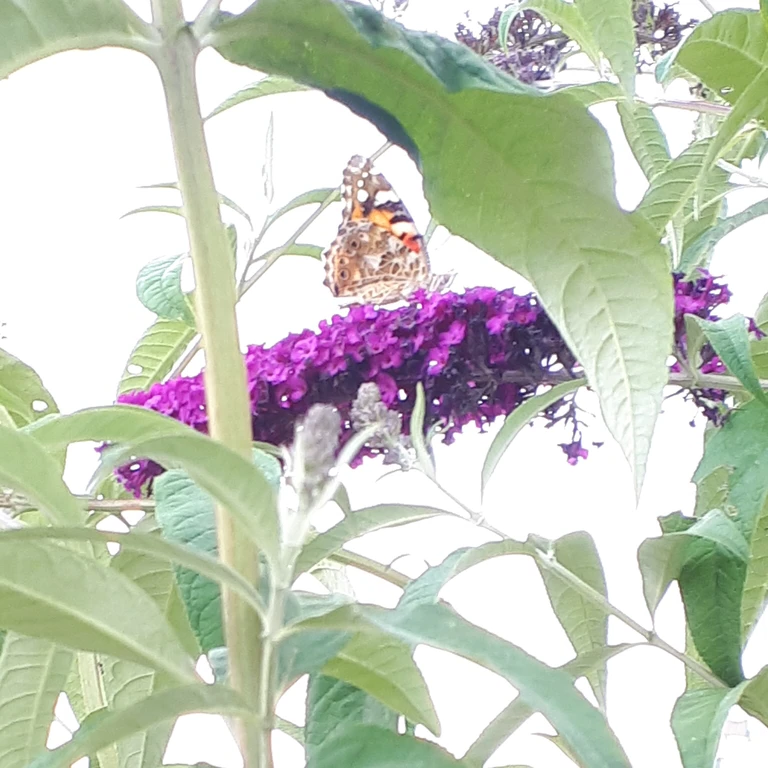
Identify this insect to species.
Vanessa cardui
